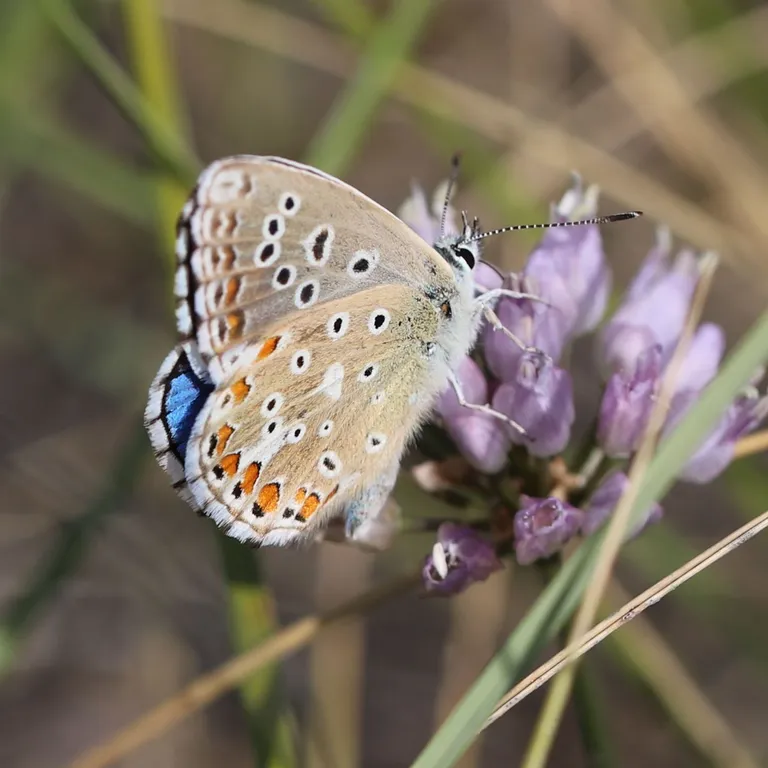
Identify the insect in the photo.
Lysandra bellargus
